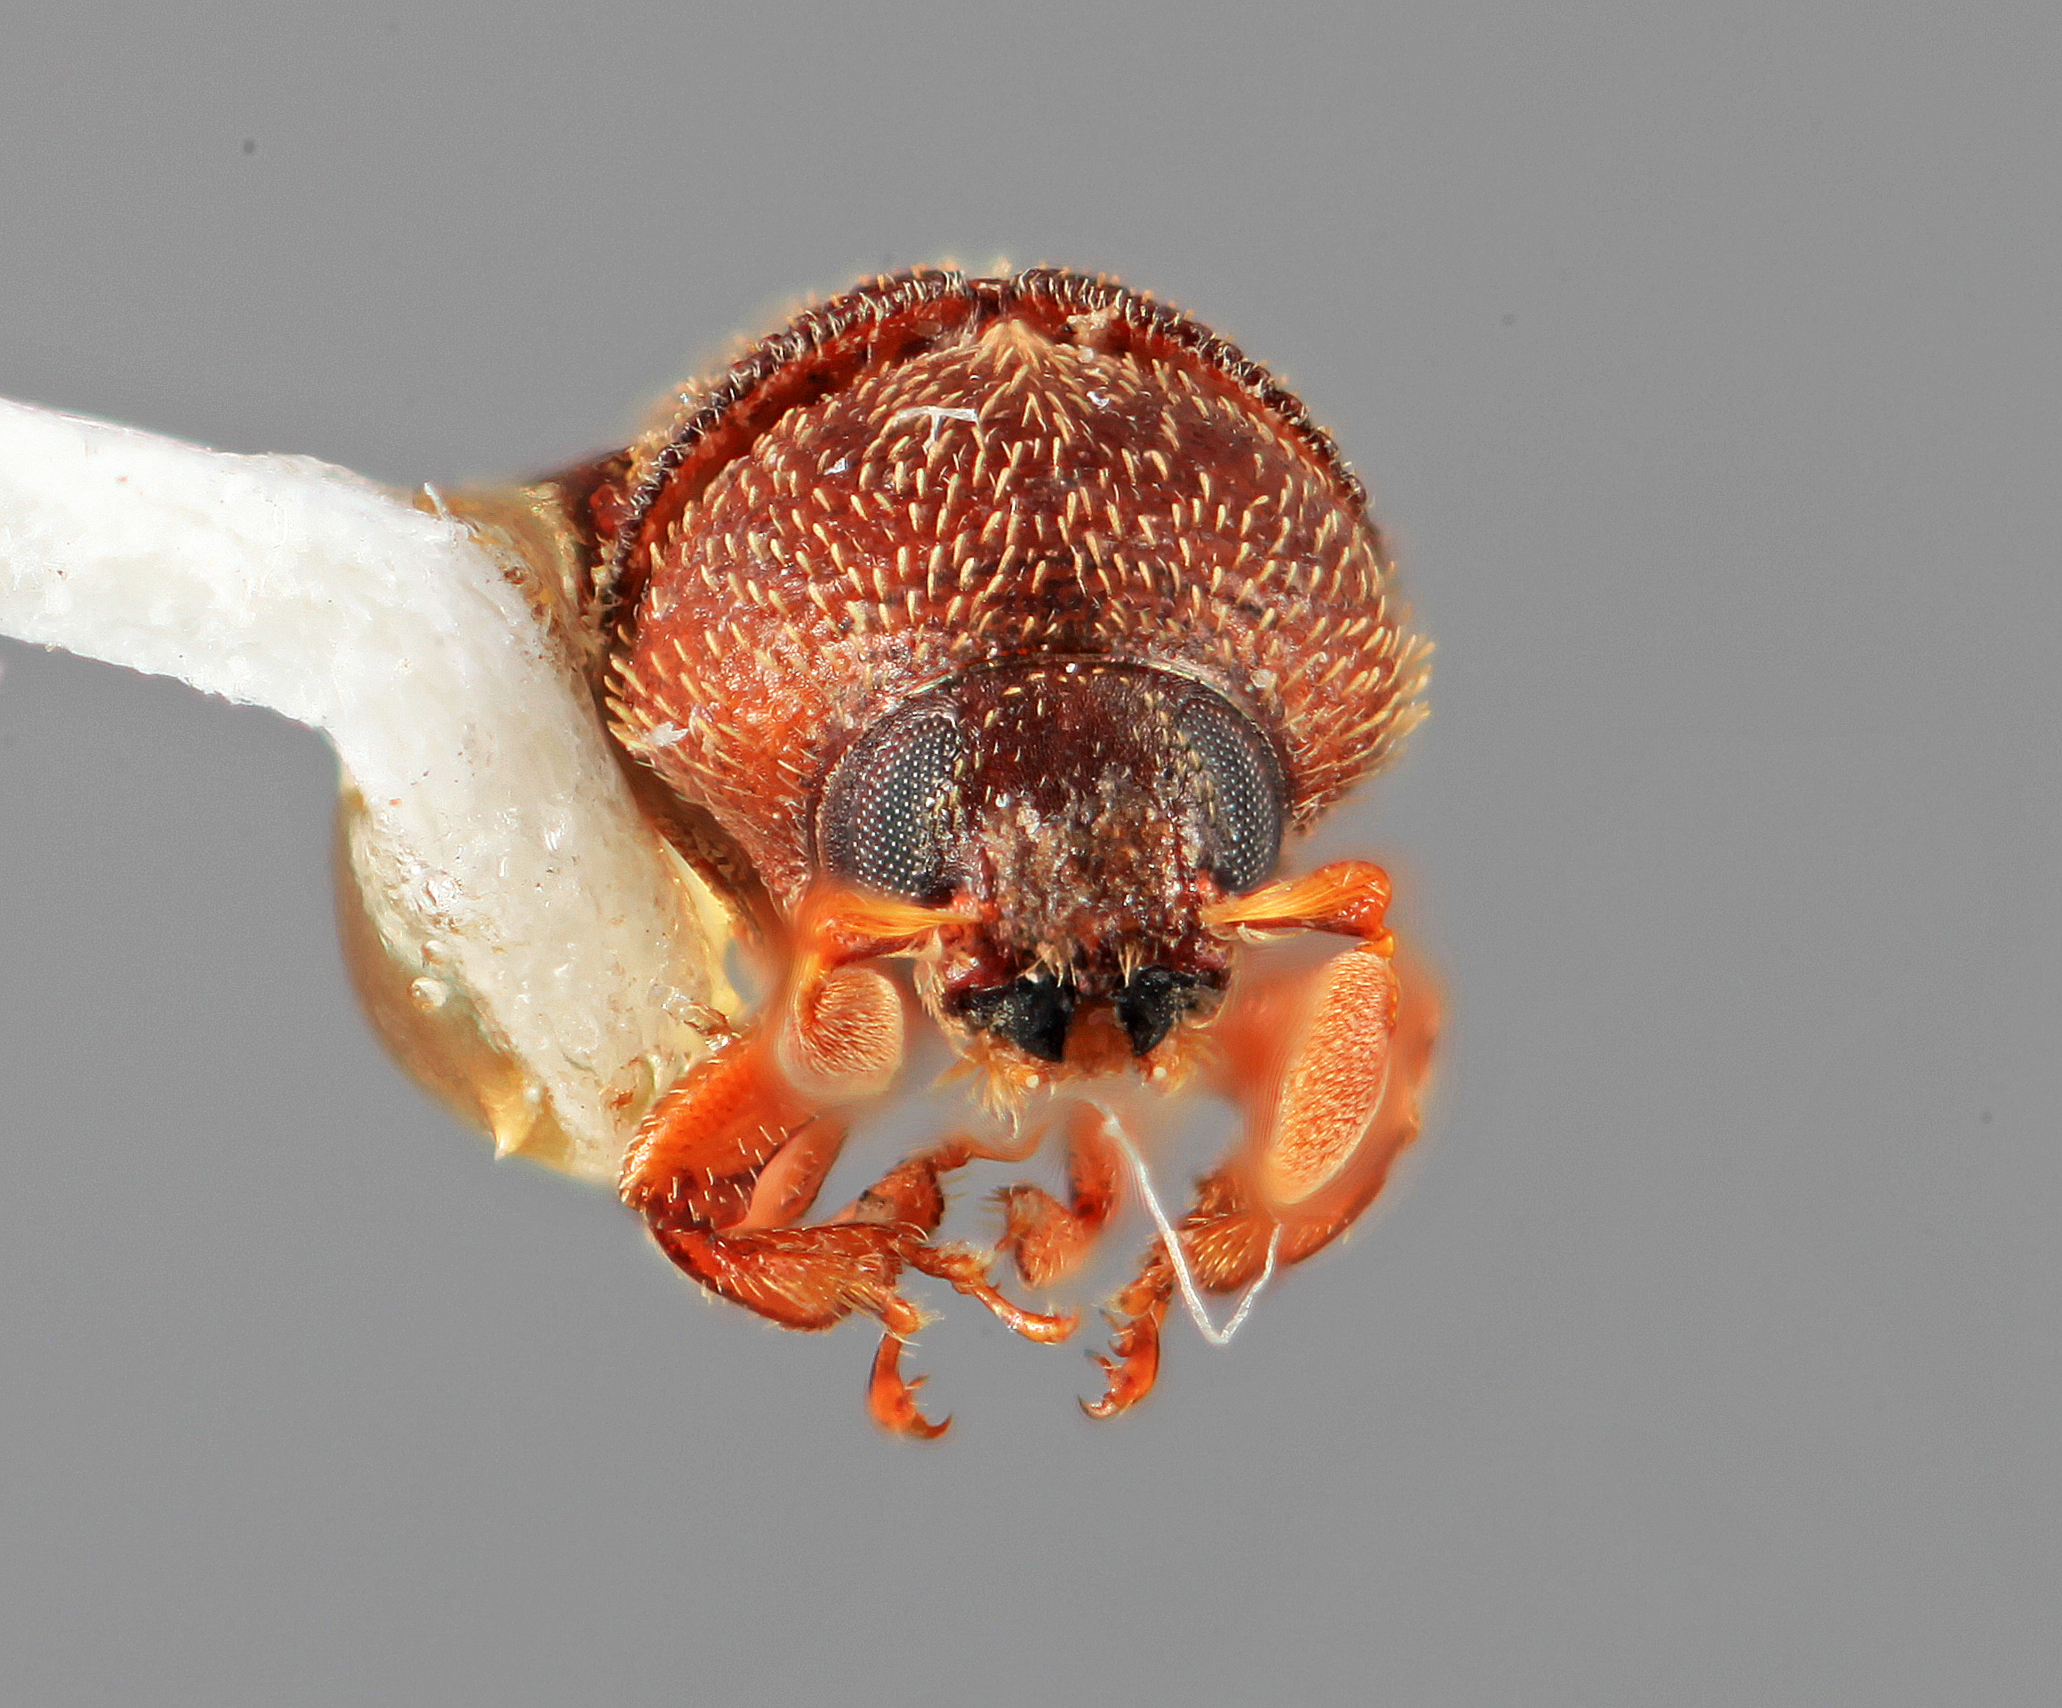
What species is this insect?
Chramesus solicitatus
